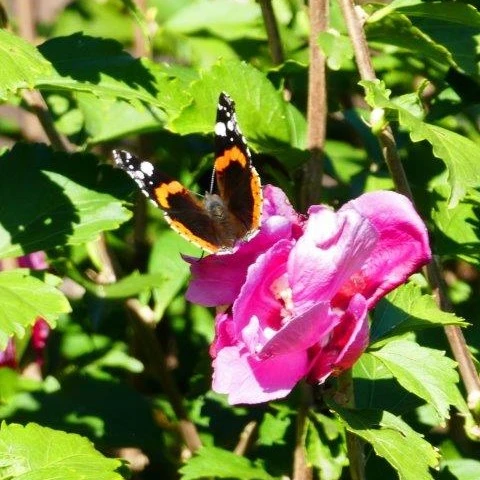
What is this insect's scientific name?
Vanessa atalanta
